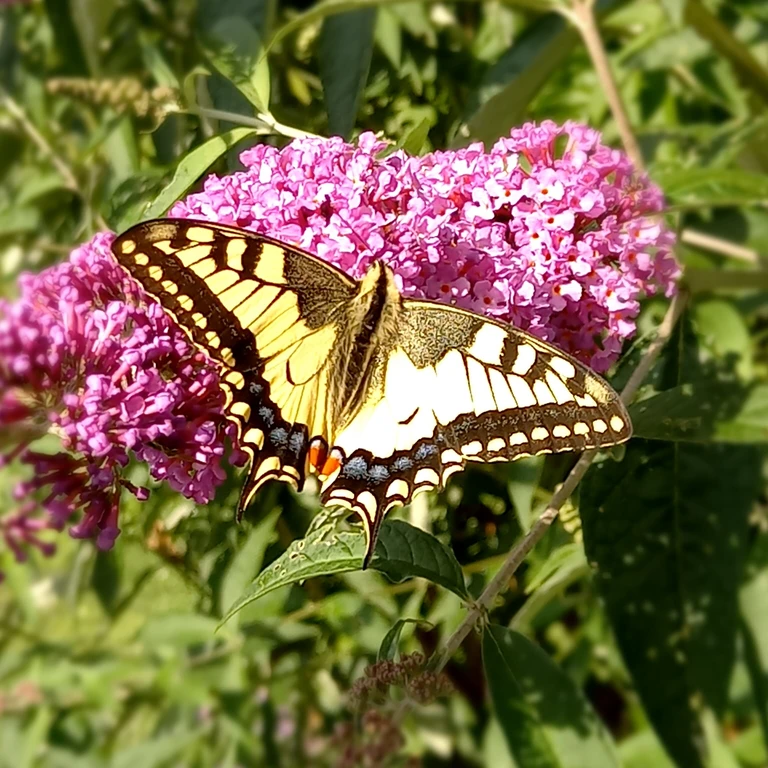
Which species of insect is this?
Papilio machaon
